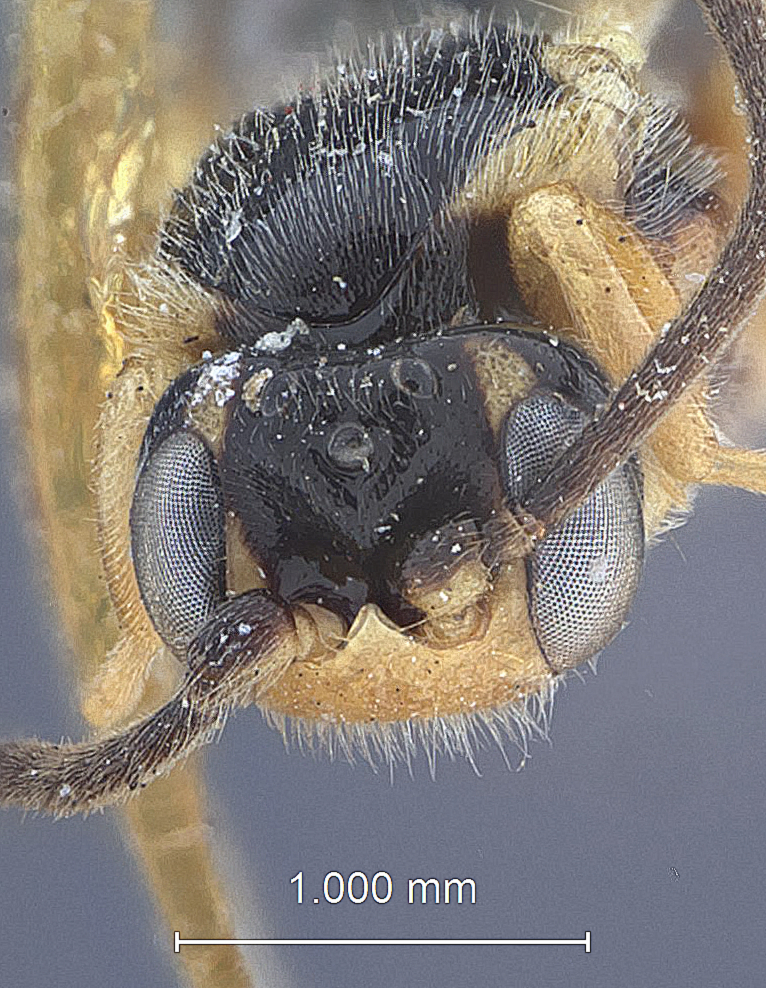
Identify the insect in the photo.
Exochus megadon
